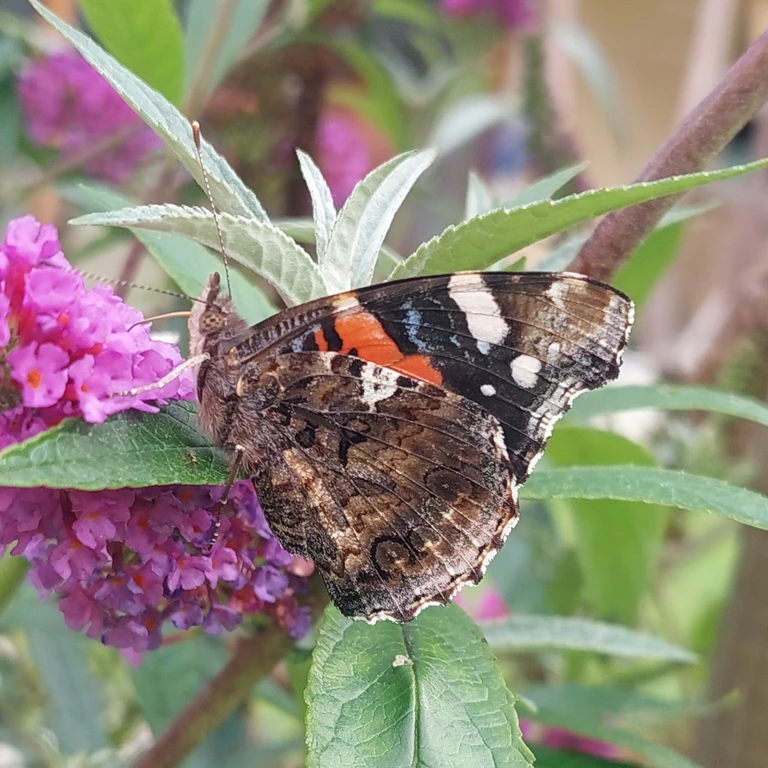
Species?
Vanessa atalanta
